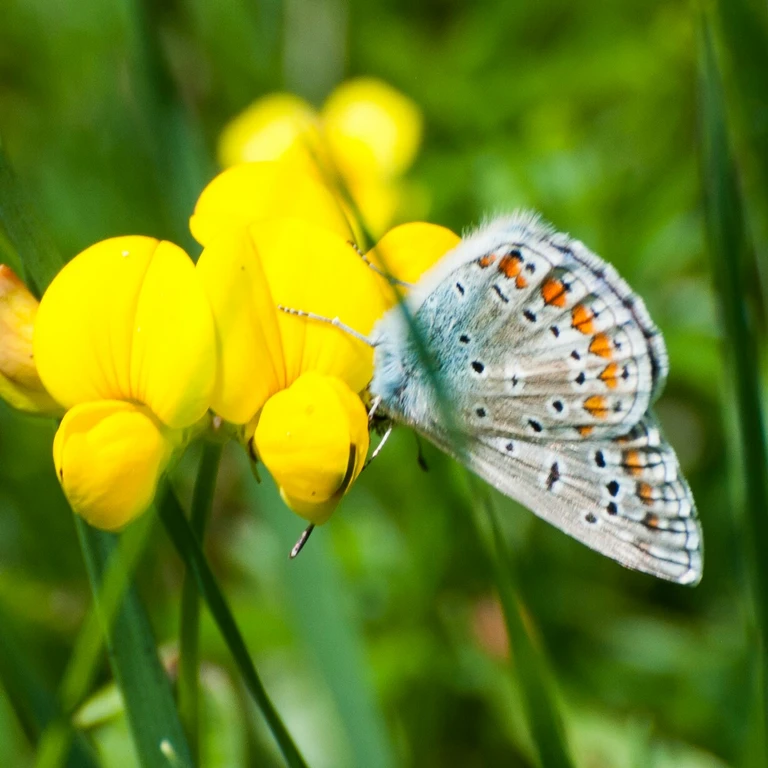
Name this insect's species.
Polyommatus icarus
